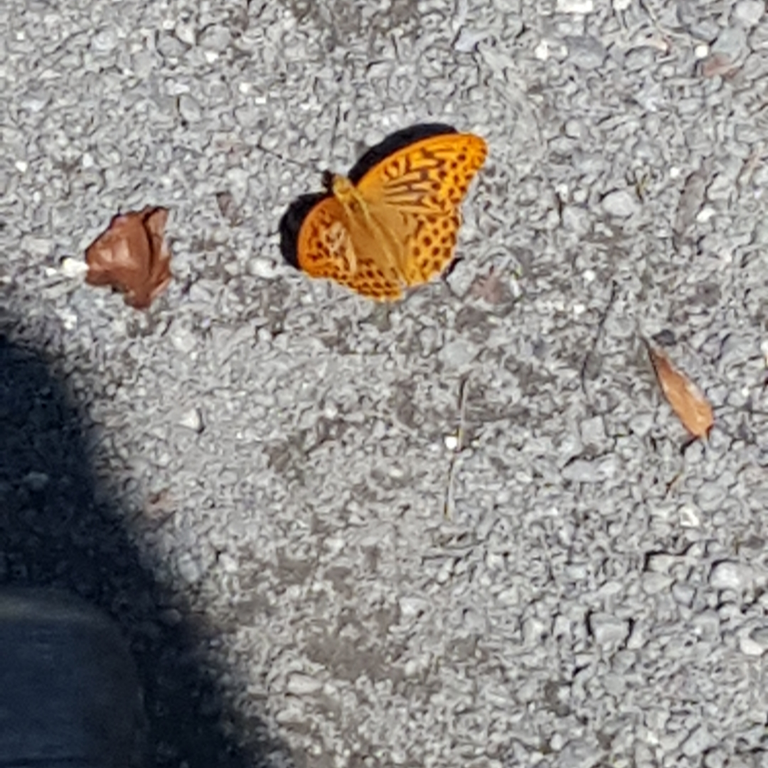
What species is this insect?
Argynnis paphia
